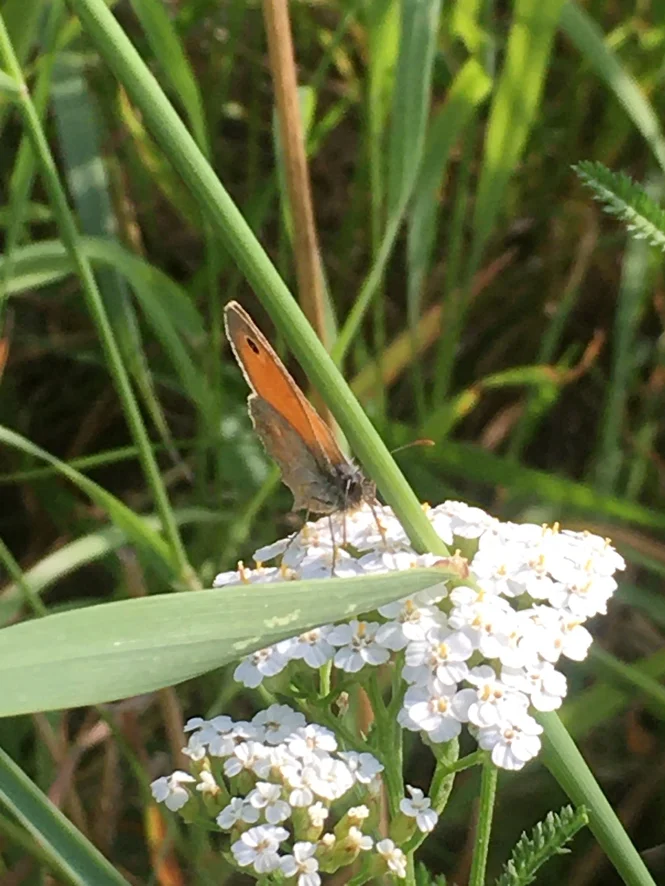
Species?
Coenonympha pamphilus
